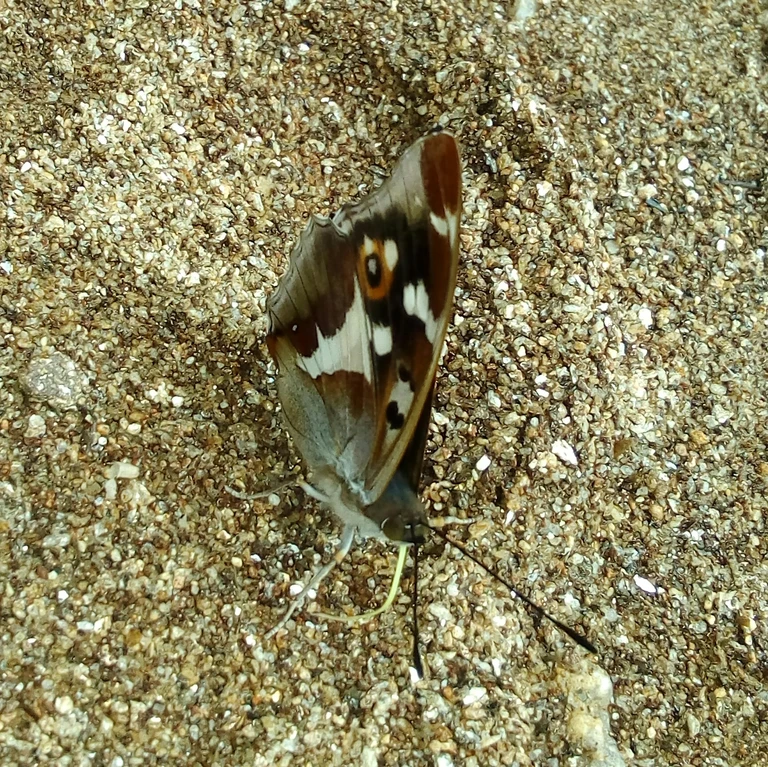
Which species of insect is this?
Apatura iris
